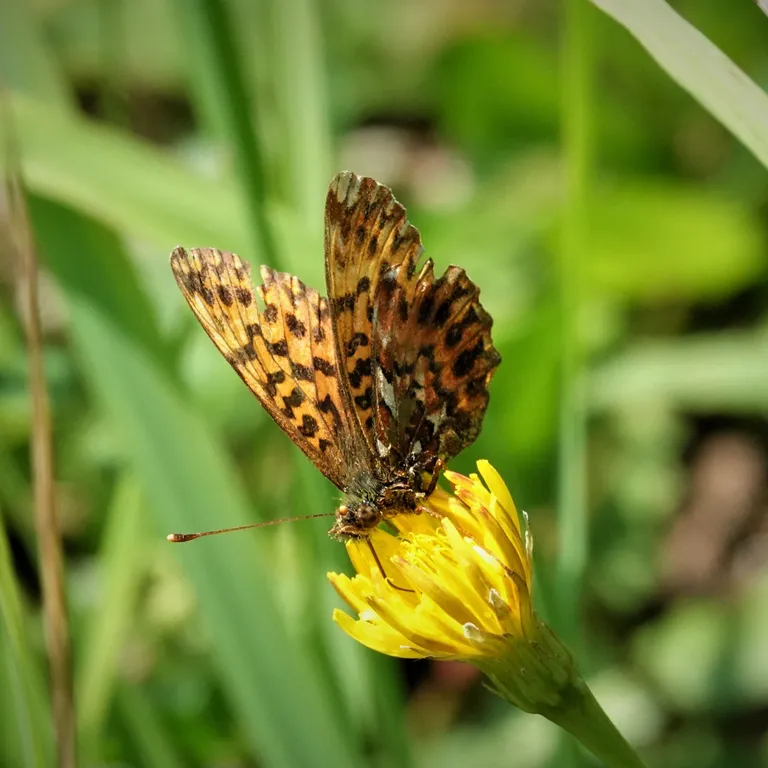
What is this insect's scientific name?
Boloria titania
